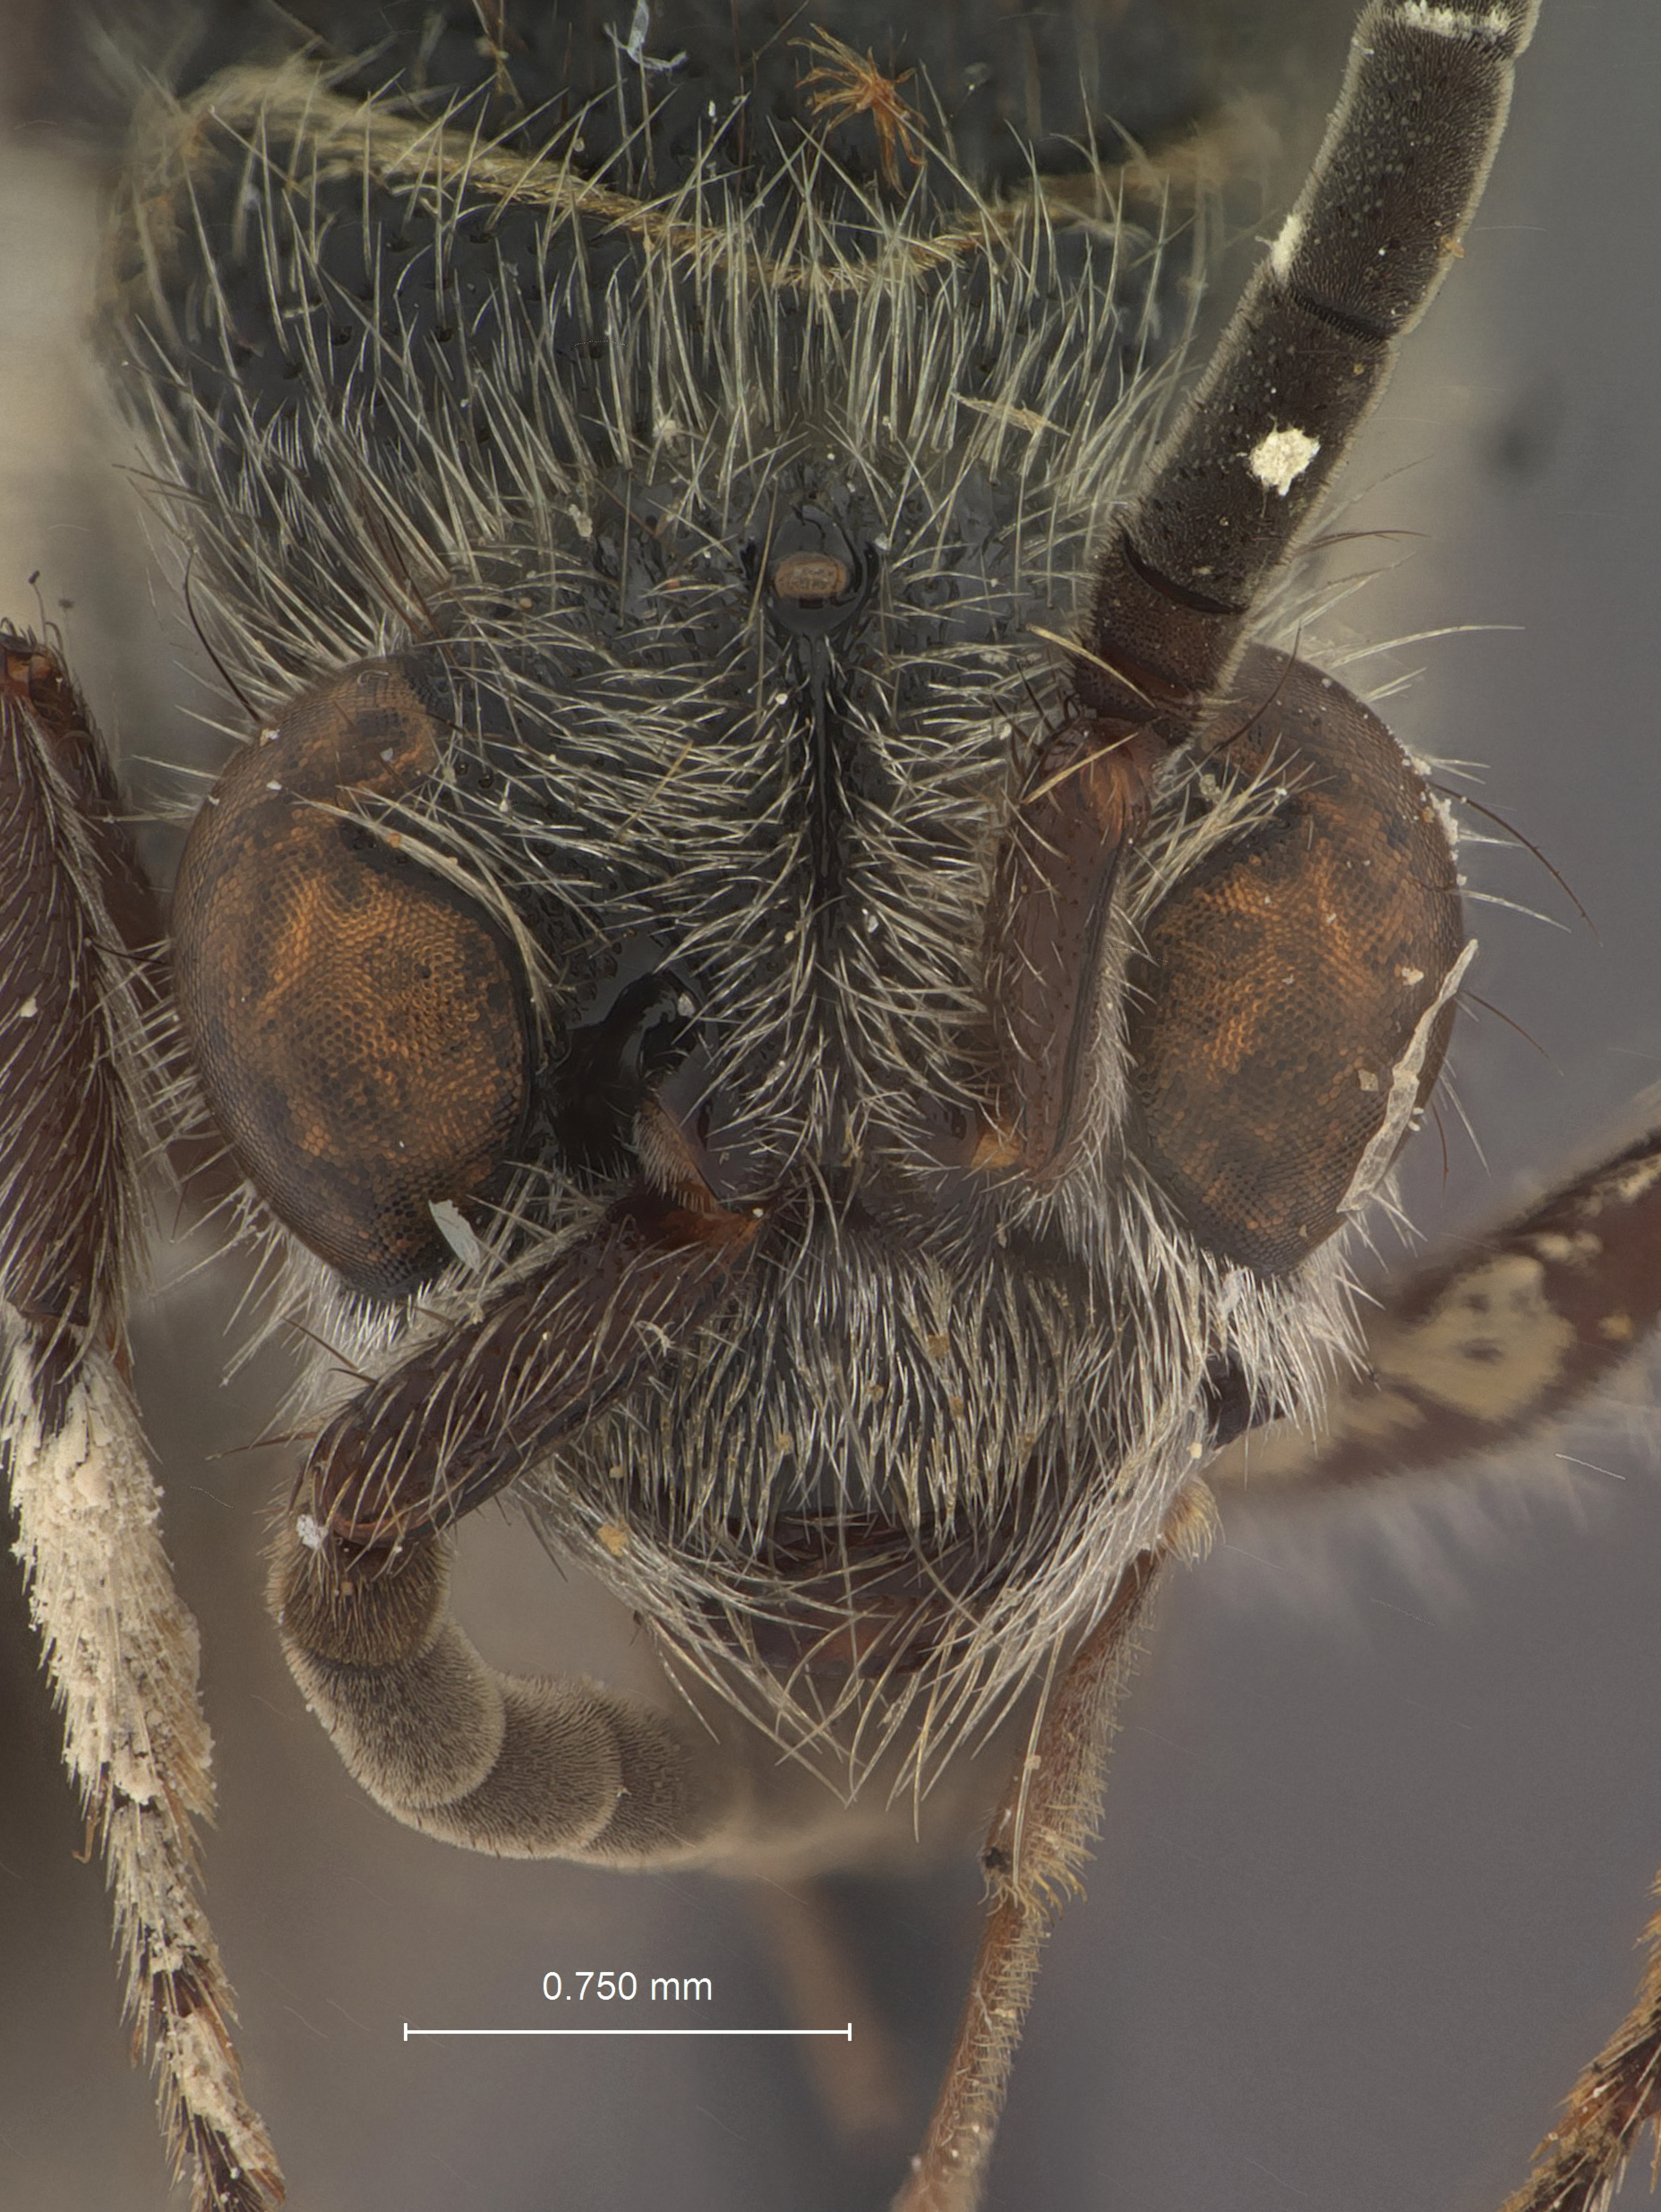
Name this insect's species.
Smicromyrme viriata
